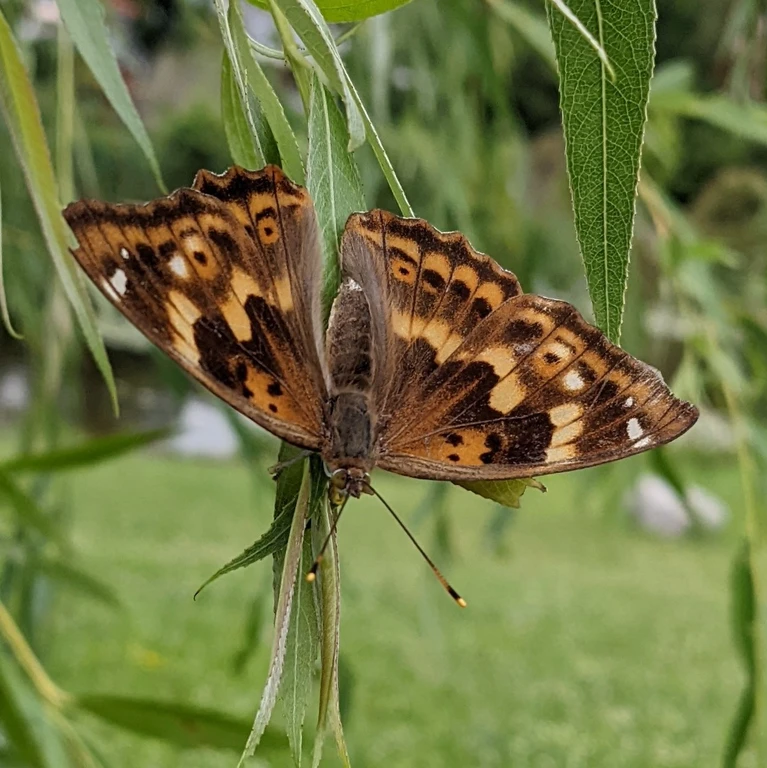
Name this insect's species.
Apatura ilia
